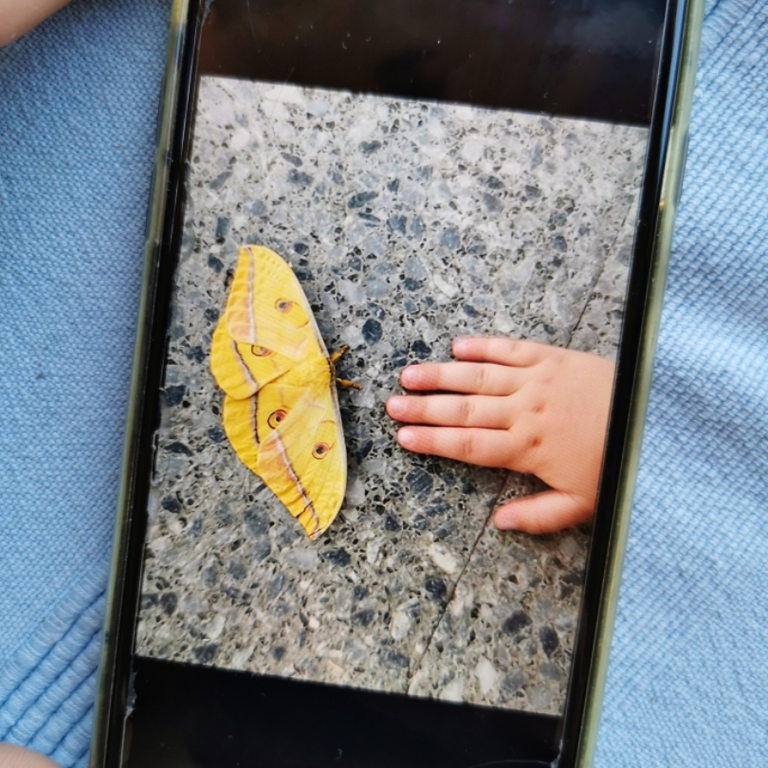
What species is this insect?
Antheraea yamamai
